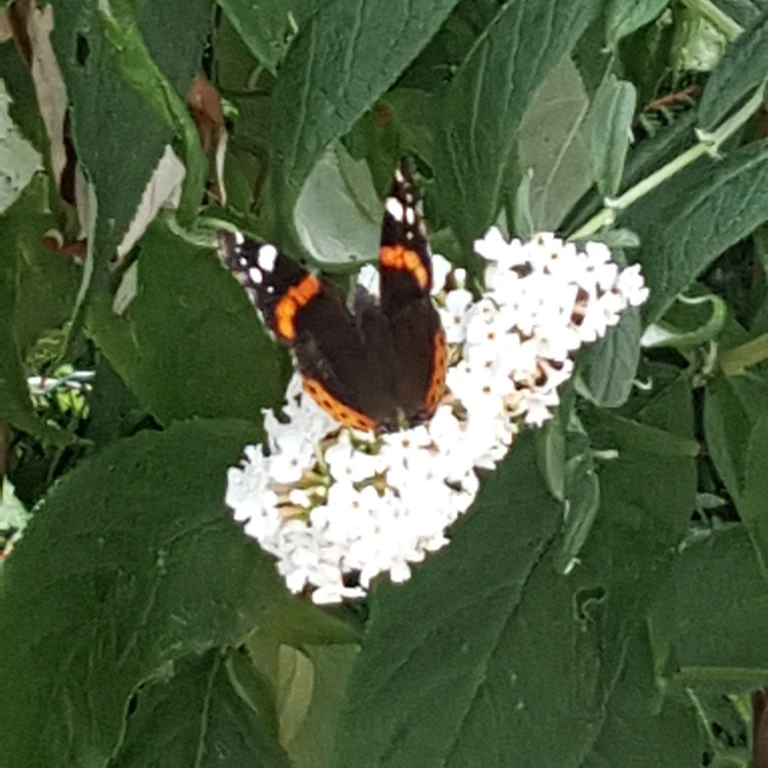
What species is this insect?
Vanessa atalanta
